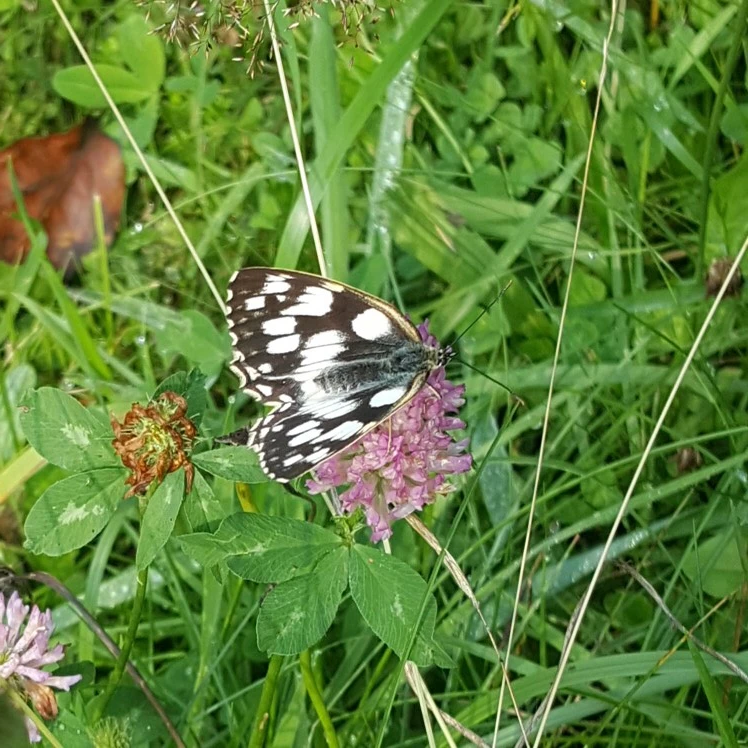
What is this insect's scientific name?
Melanargia galathea
